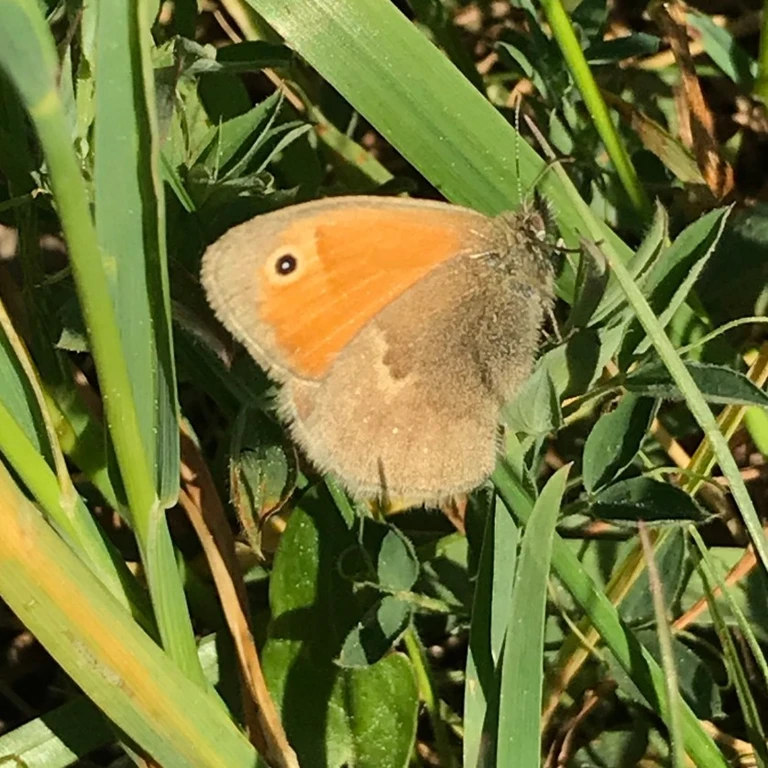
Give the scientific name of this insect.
Coenonympha pamphilus
